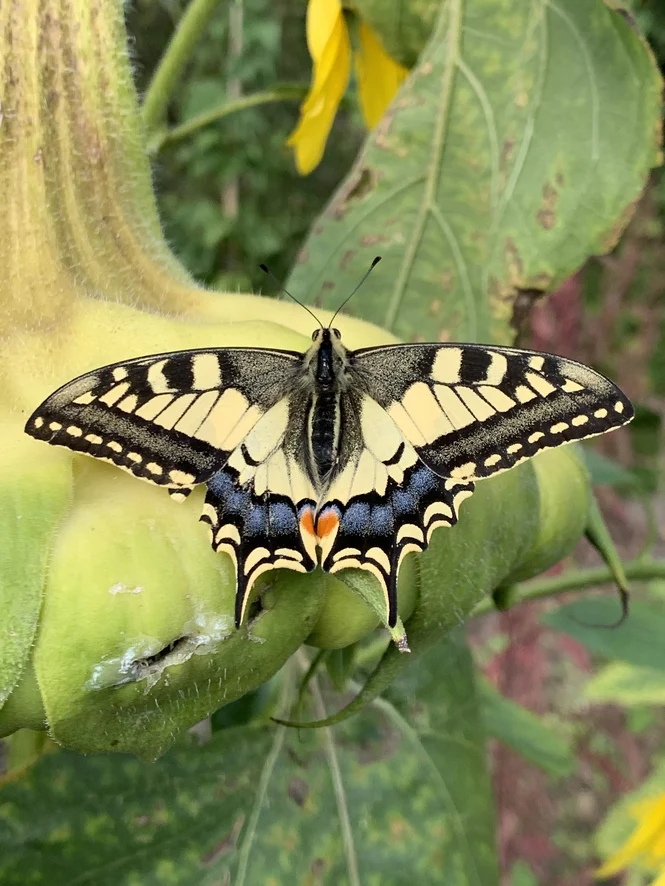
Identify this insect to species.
Papilio machaon
